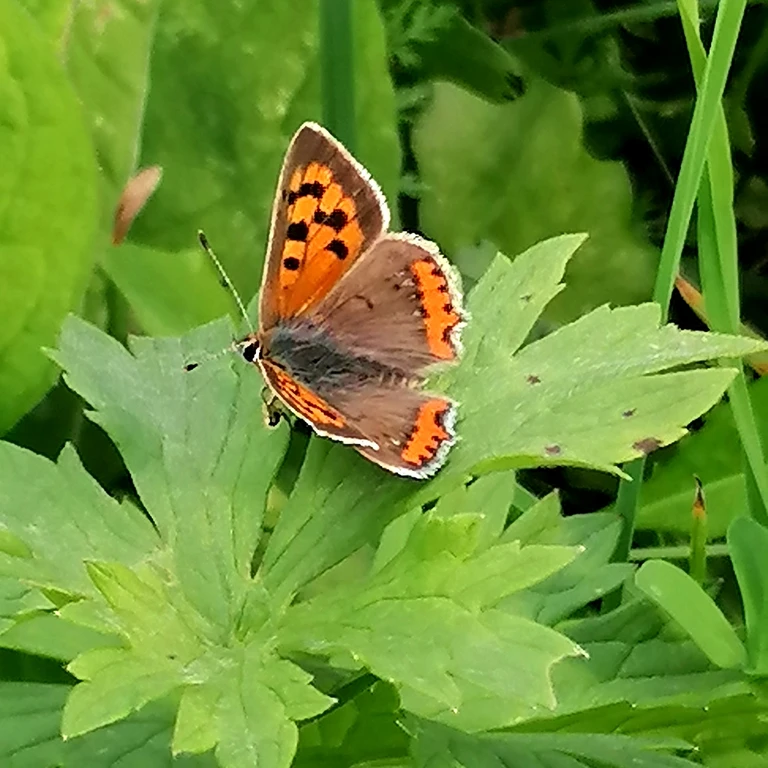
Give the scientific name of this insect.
Lycaena phlaeas
